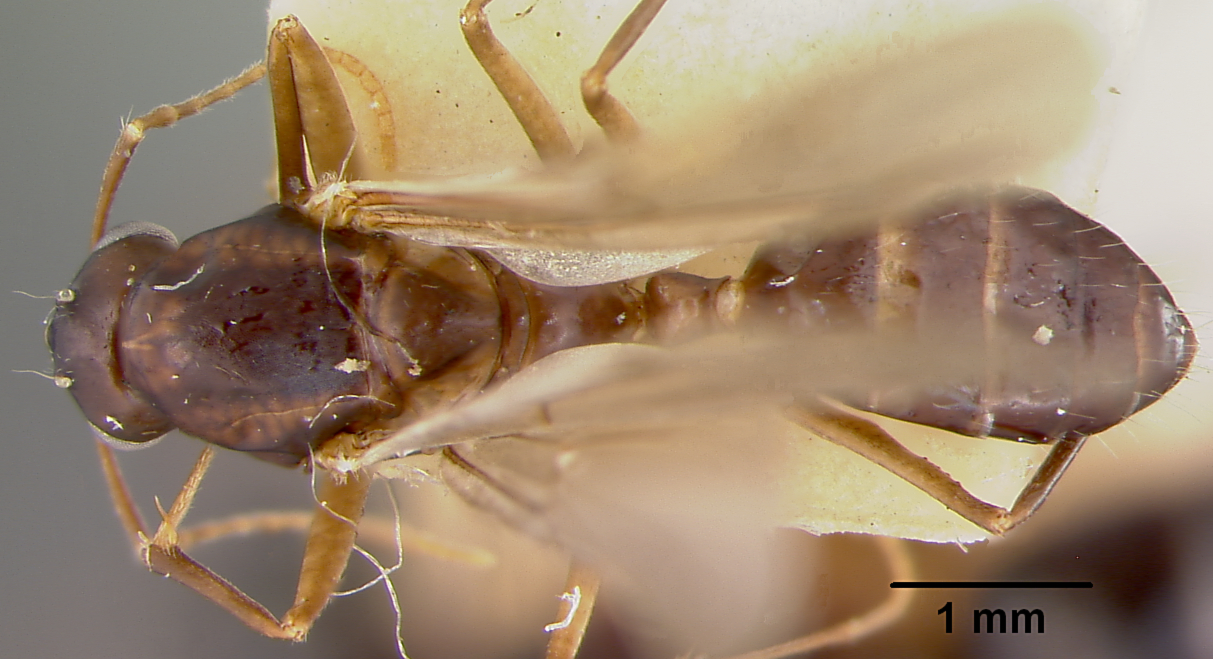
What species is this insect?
Camponotus schmeltzii
